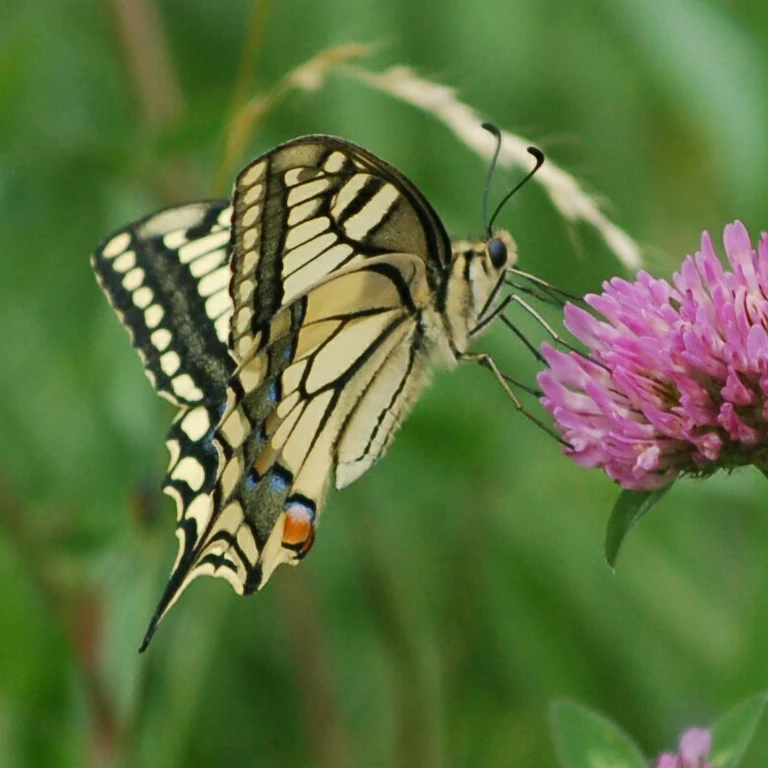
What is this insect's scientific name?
Papilio machaon
